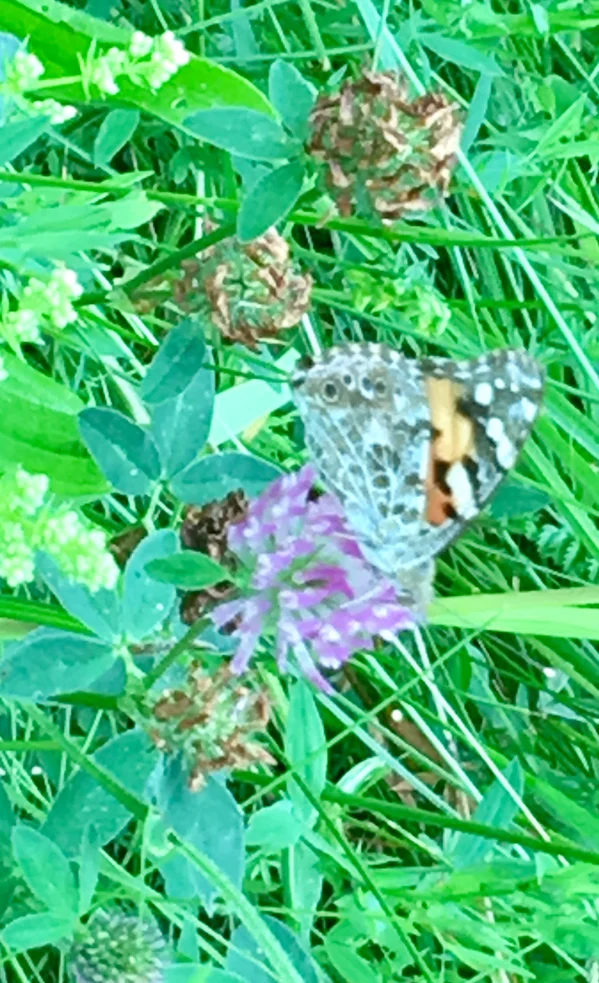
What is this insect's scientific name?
Vanessa cardui
